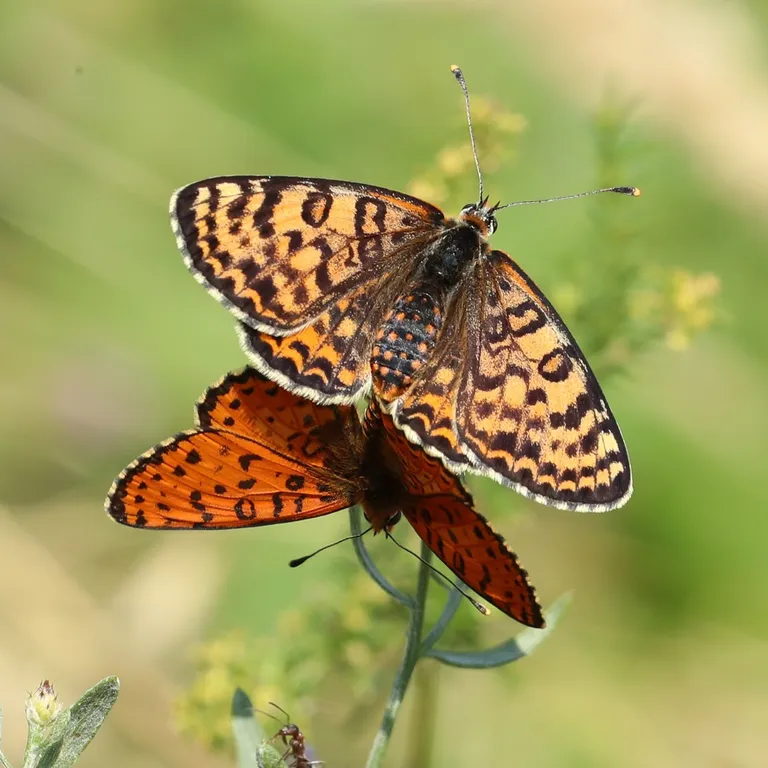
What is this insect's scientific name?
Melitaea didyma
